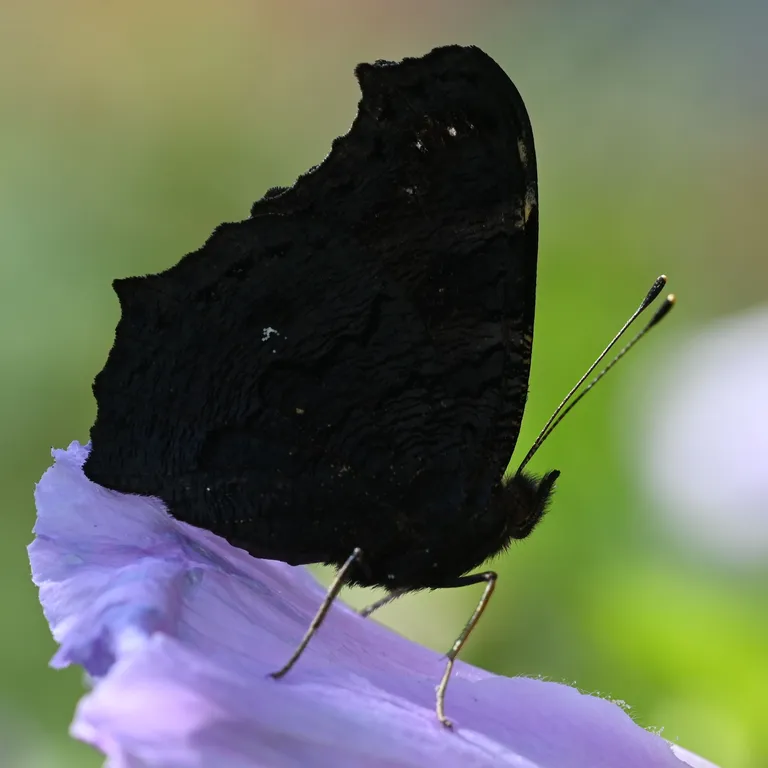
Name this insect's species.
Aglais io
